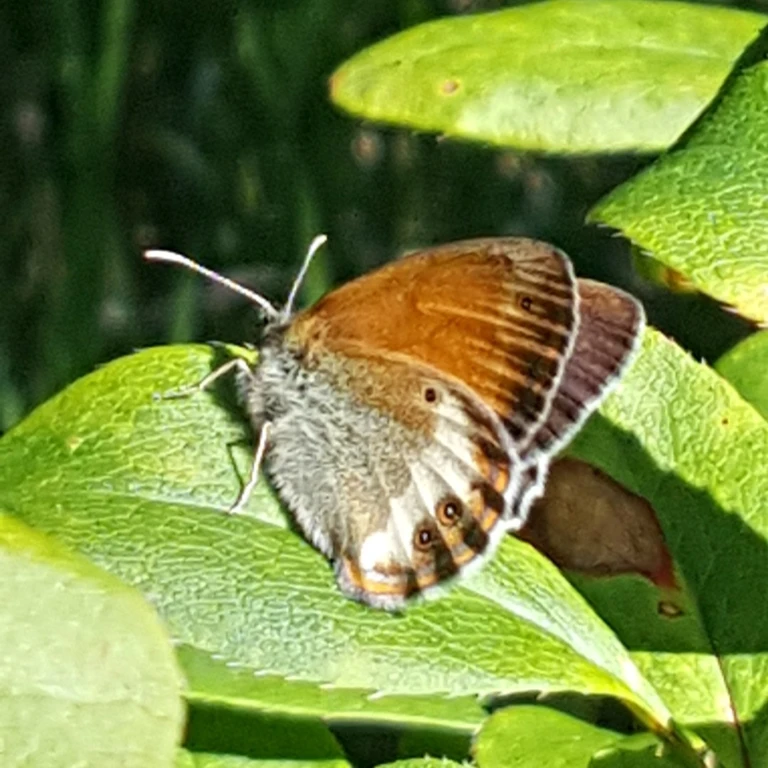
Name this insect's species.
Coenonympha arcania
